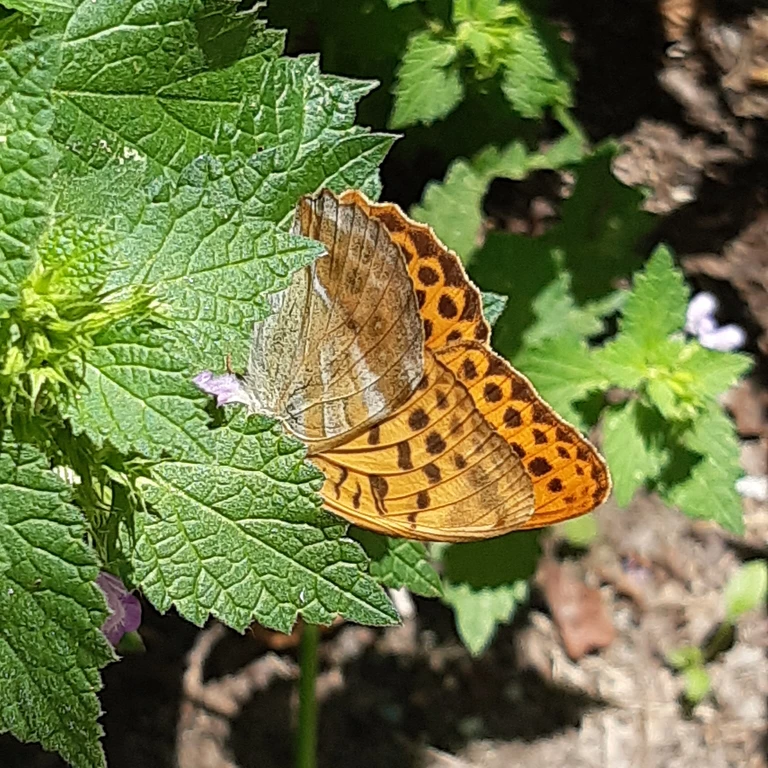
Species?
Argynnis paphia
